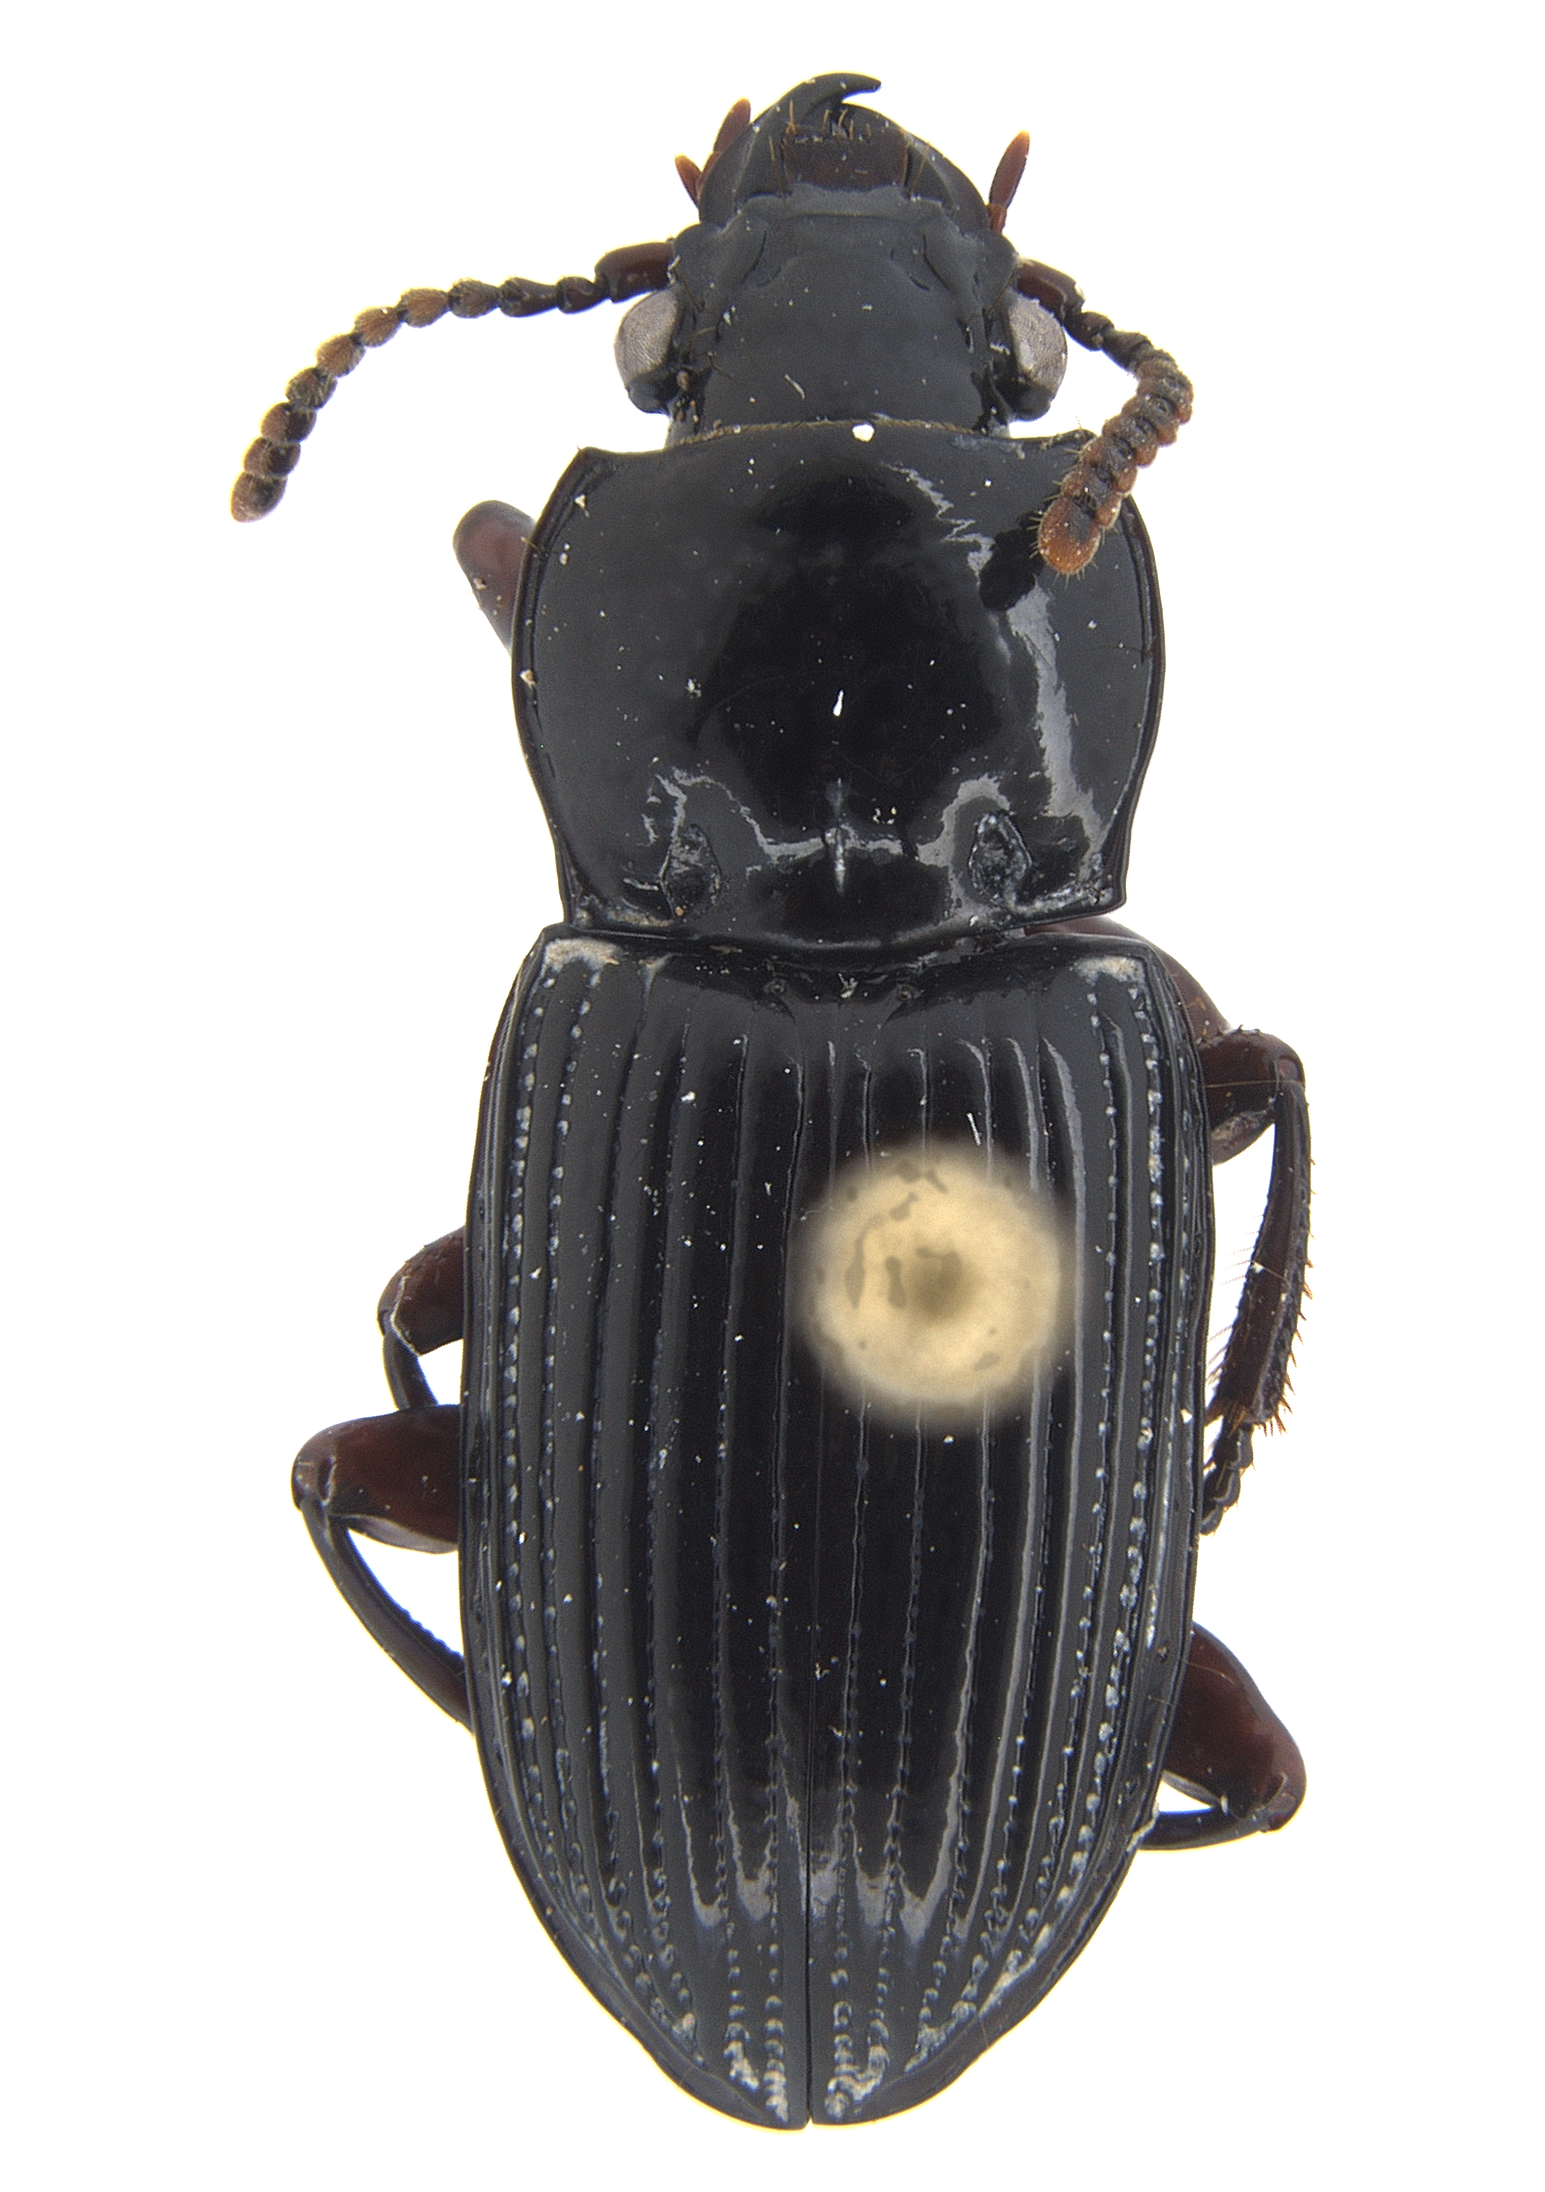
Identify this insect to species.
Moriosomus sylvestris
